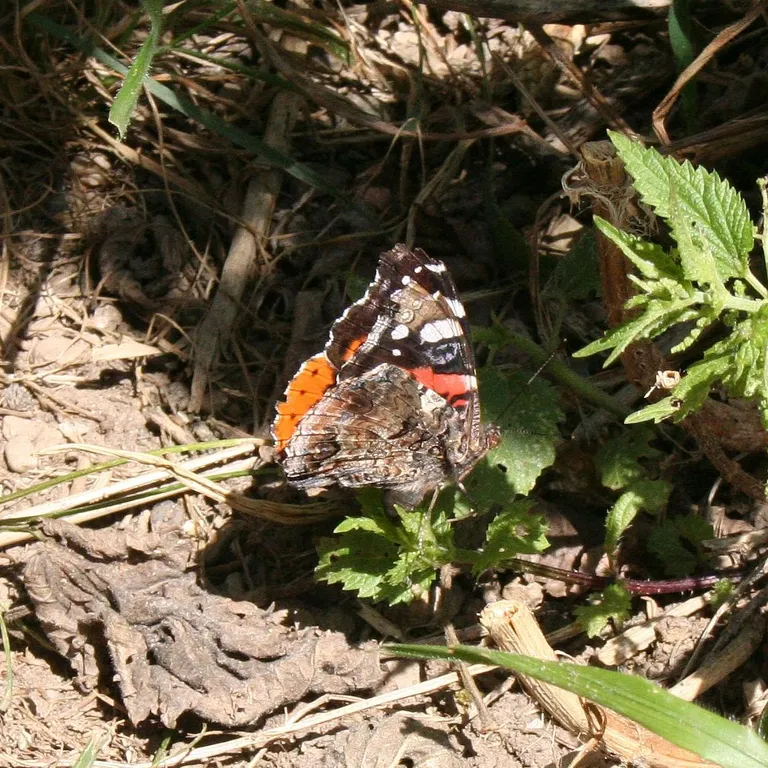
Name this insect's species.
Vanessa atalanta
